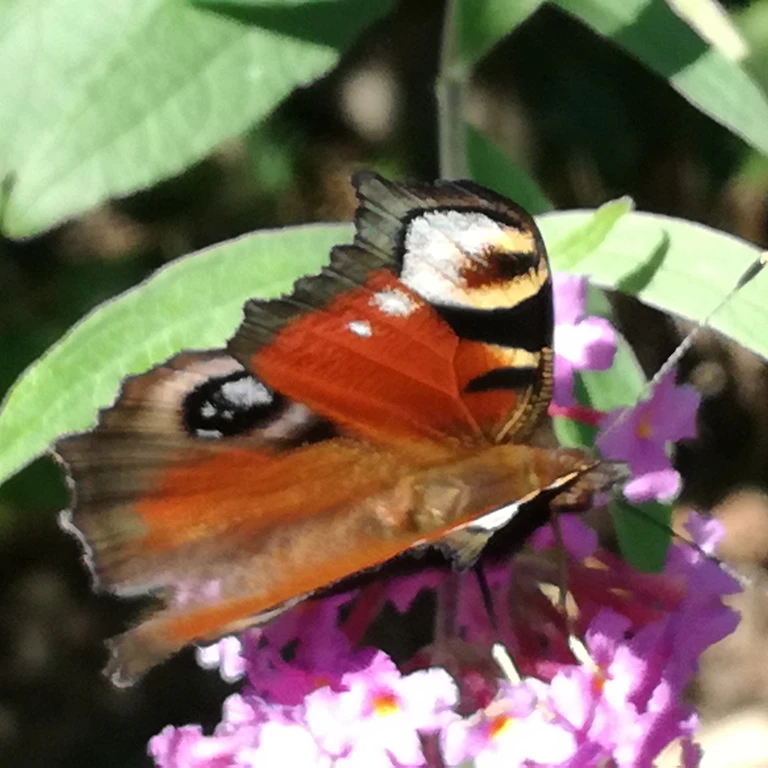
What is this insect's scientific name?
Aglais io
